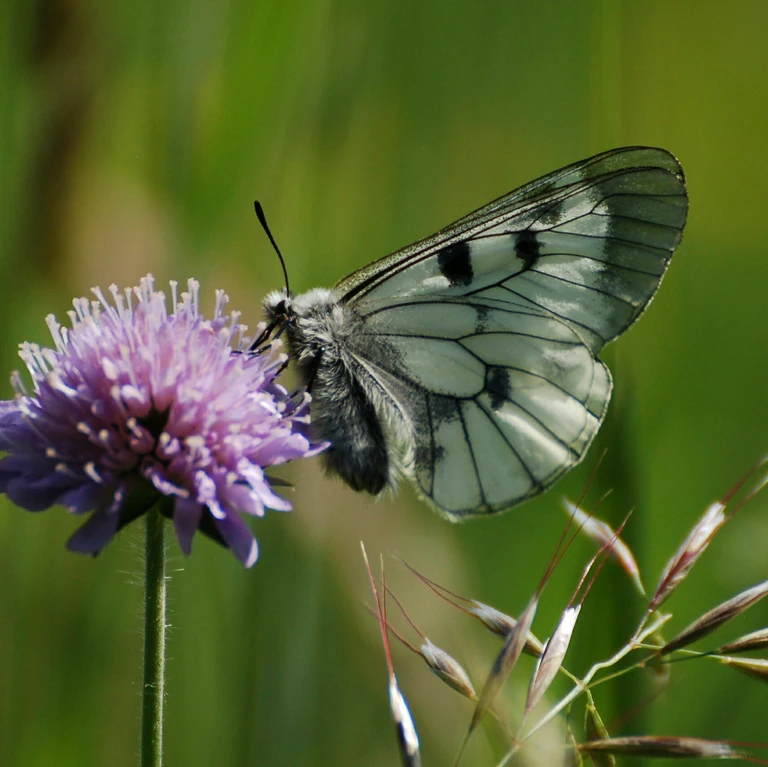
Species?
Parnassius mnemosyne
